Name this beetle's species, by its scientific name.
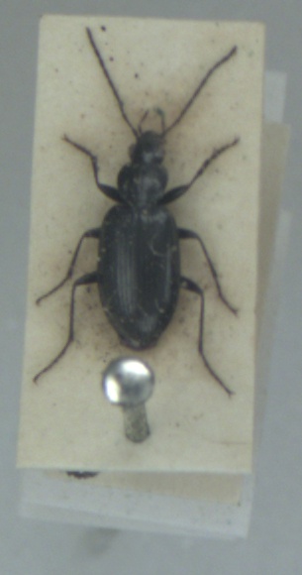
Agonum gracile
